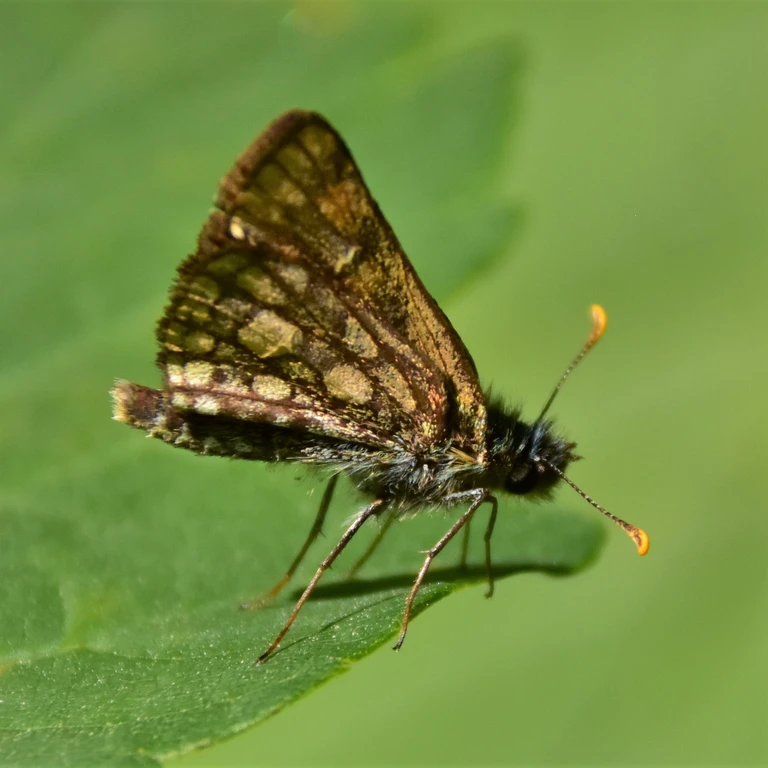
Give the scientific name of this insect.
Carterocephalus palaemon
